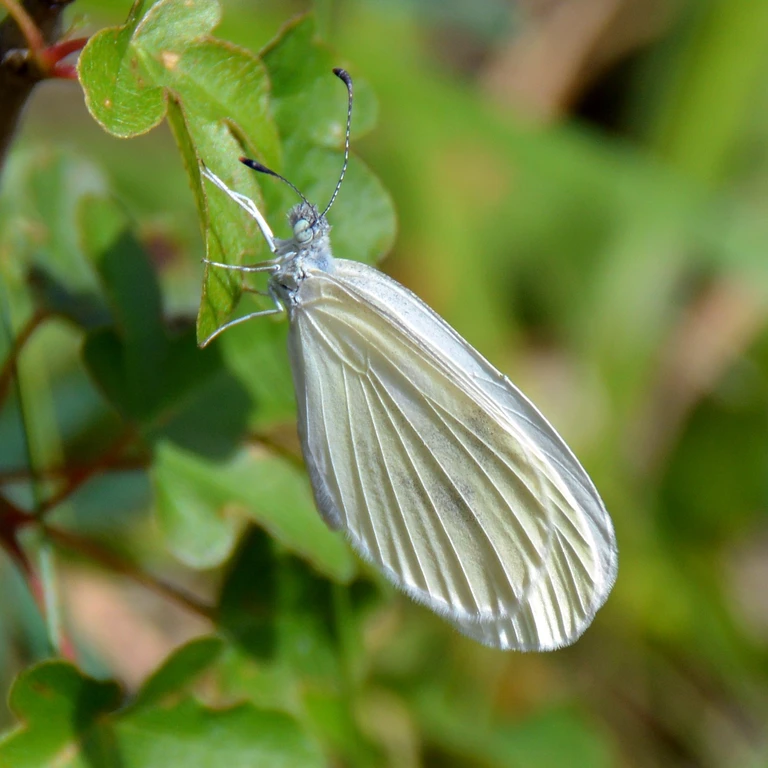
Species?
Leptidea sinapis/juvernica
